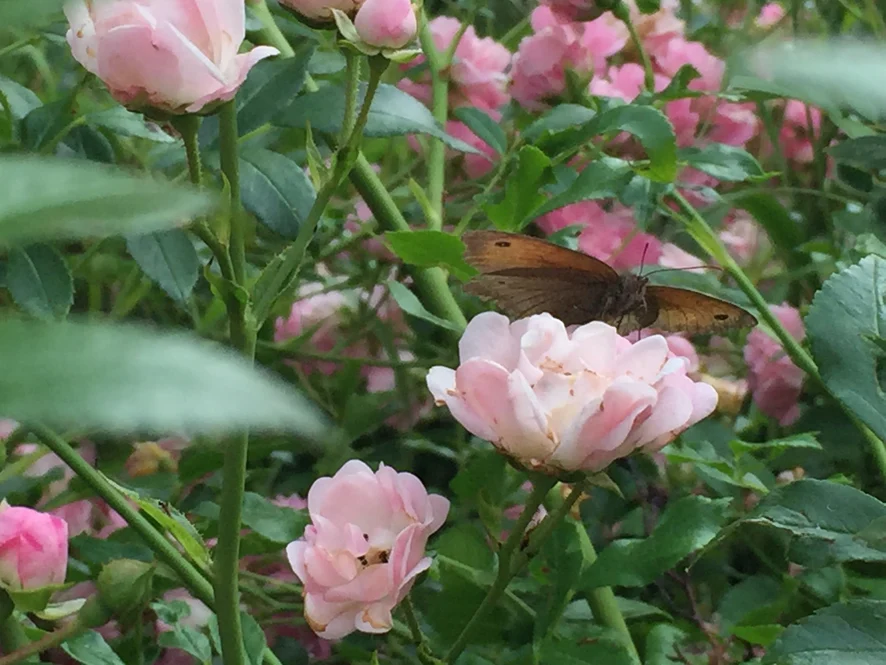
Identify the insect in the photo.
Maniola jurtina
